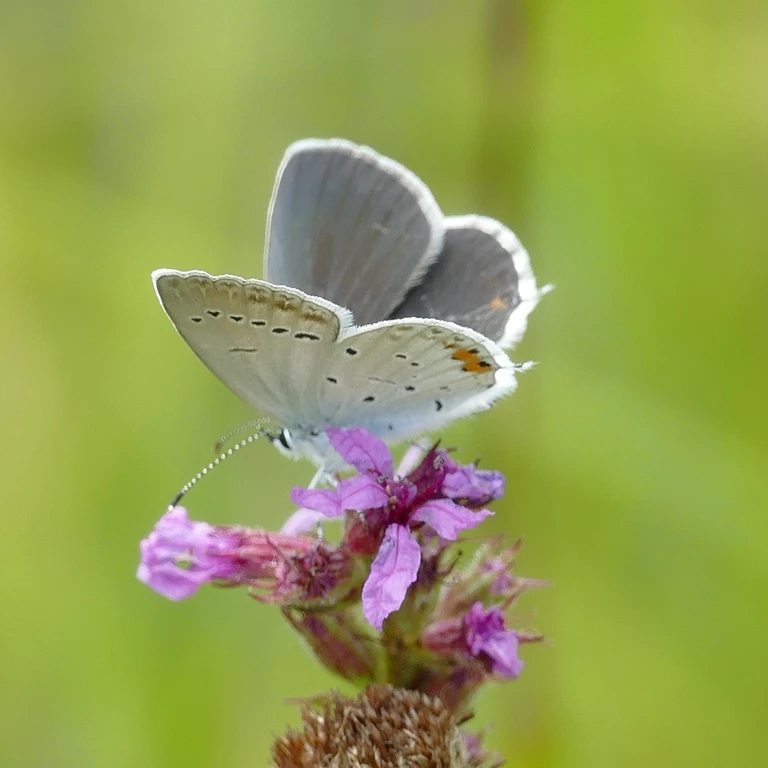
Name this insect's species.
Cupido argiades (also Elkalyce argiades)
